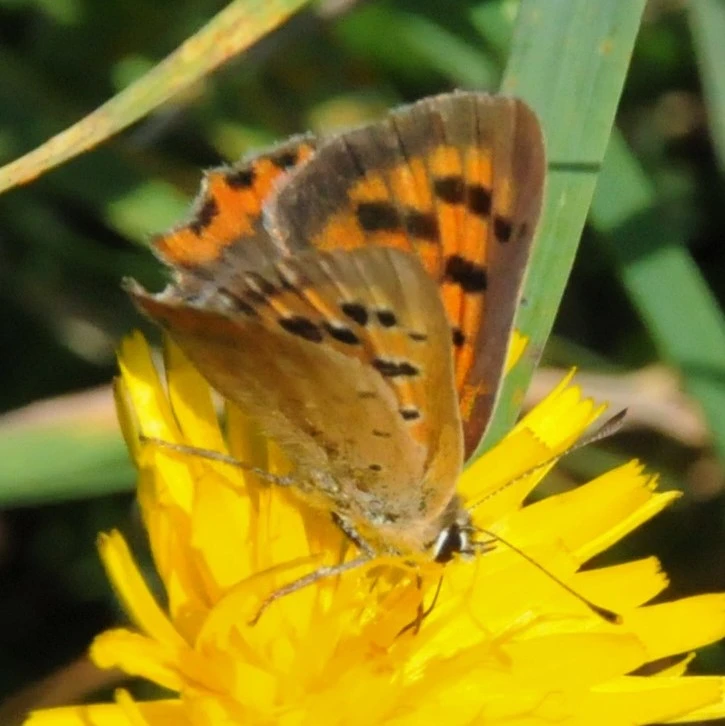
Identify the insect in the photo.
Lycaena phlaeas
